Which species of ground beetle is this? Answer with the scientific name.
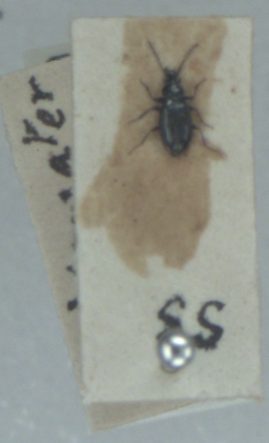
Bembidion minimum
